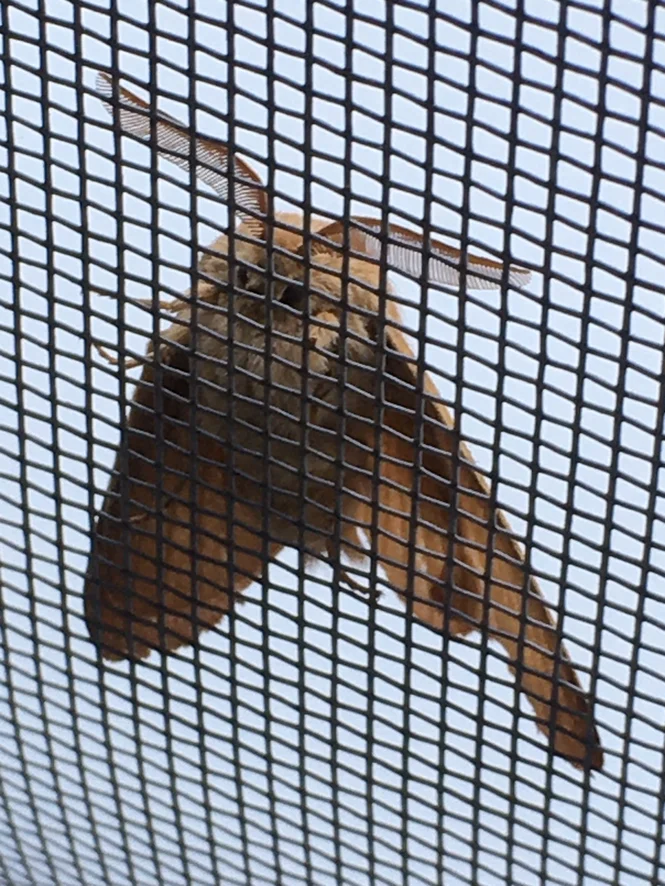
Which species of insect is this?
Macrothylacia rubi
